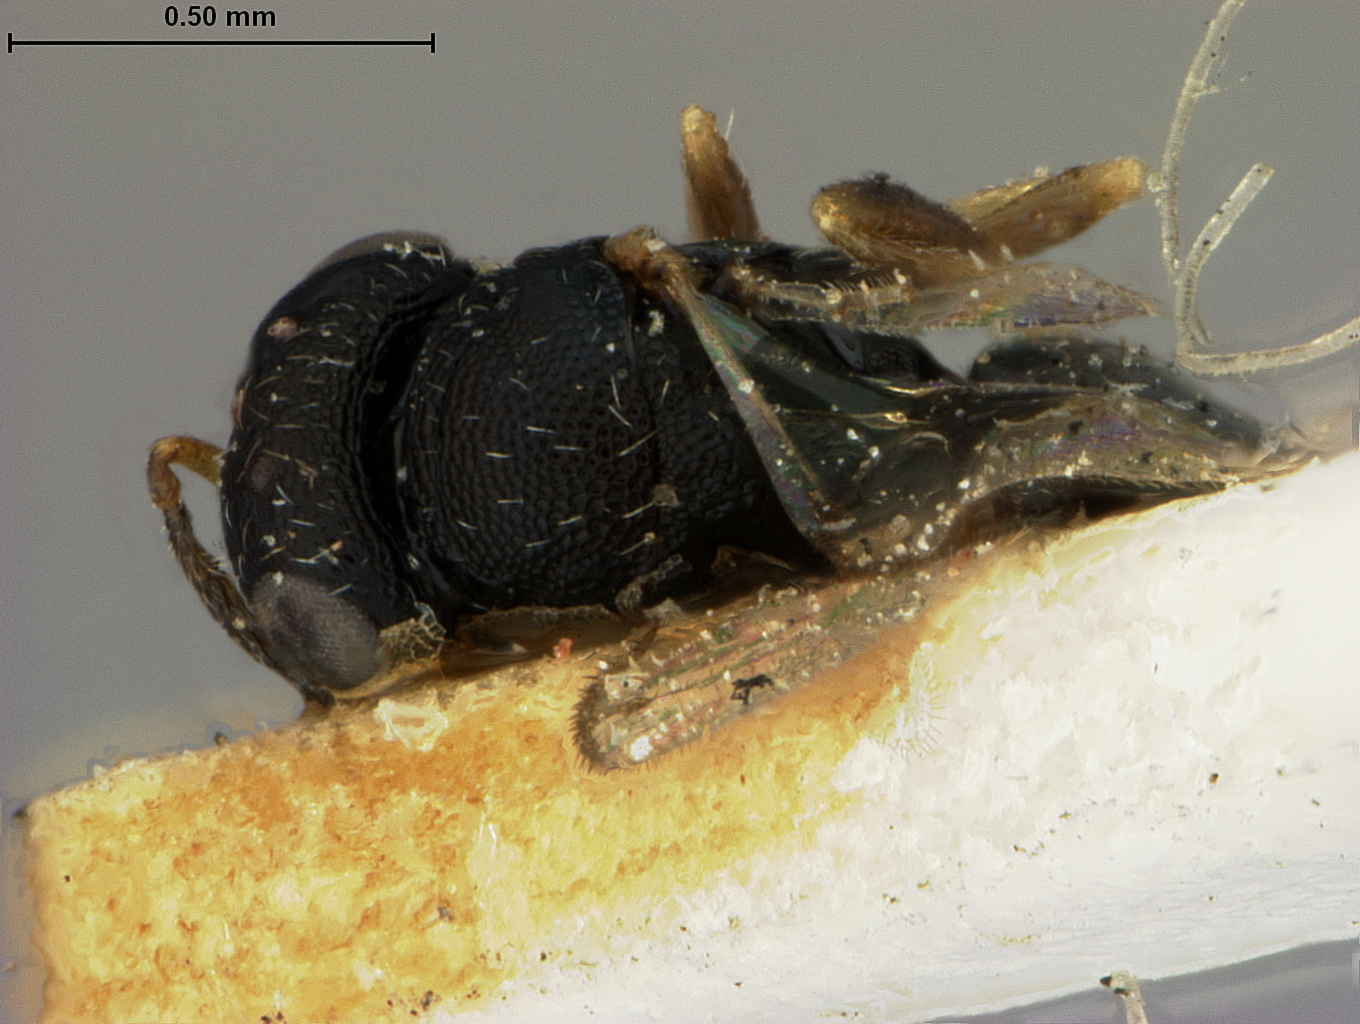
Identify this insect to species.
Glyphe punctata
